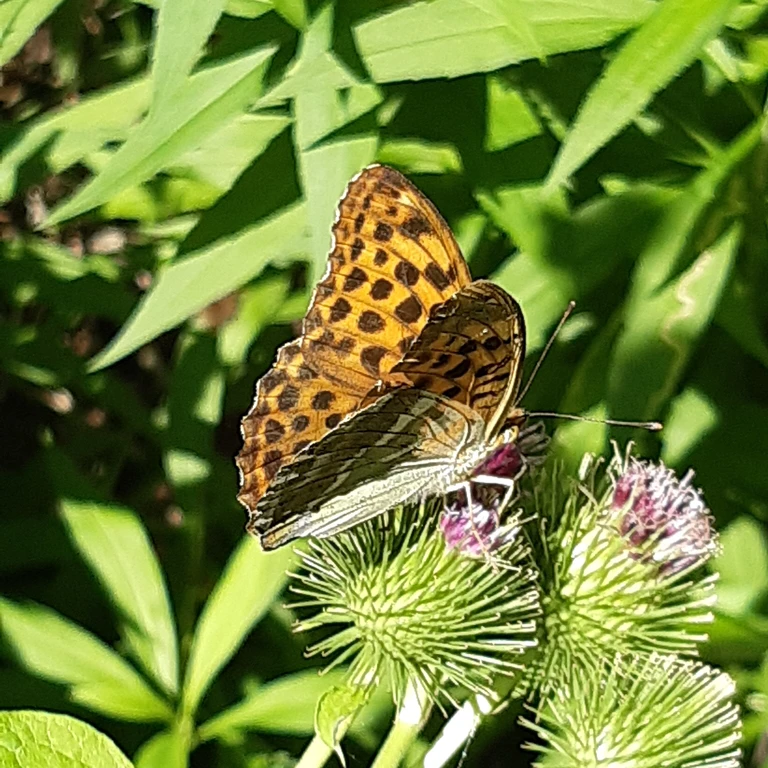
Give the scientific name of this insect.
Argynnis paphia
